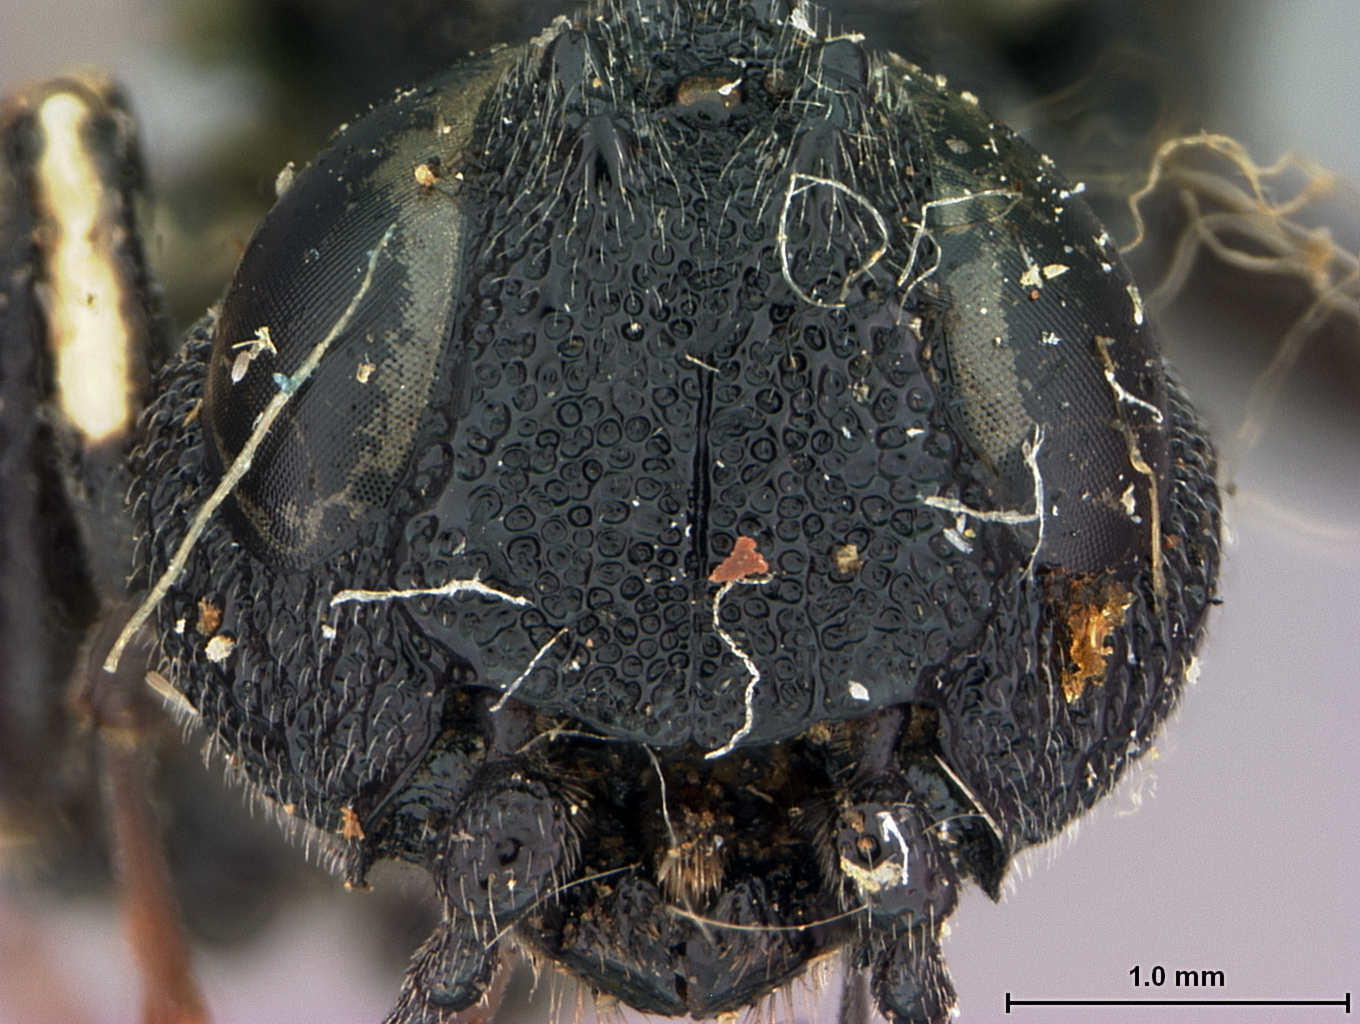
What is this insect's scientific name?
Oryssus relativus
